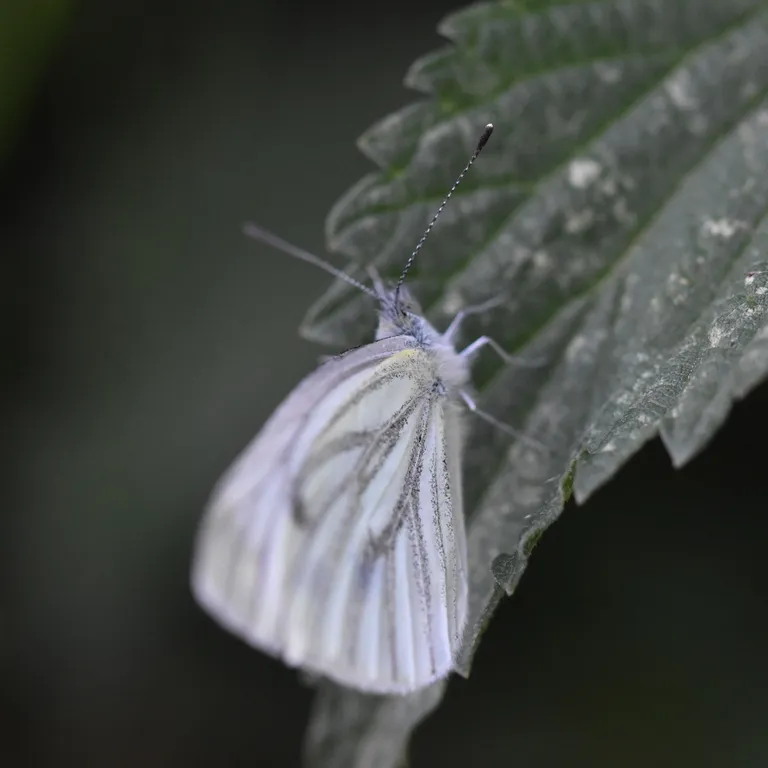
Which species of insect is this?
Pieris napi
